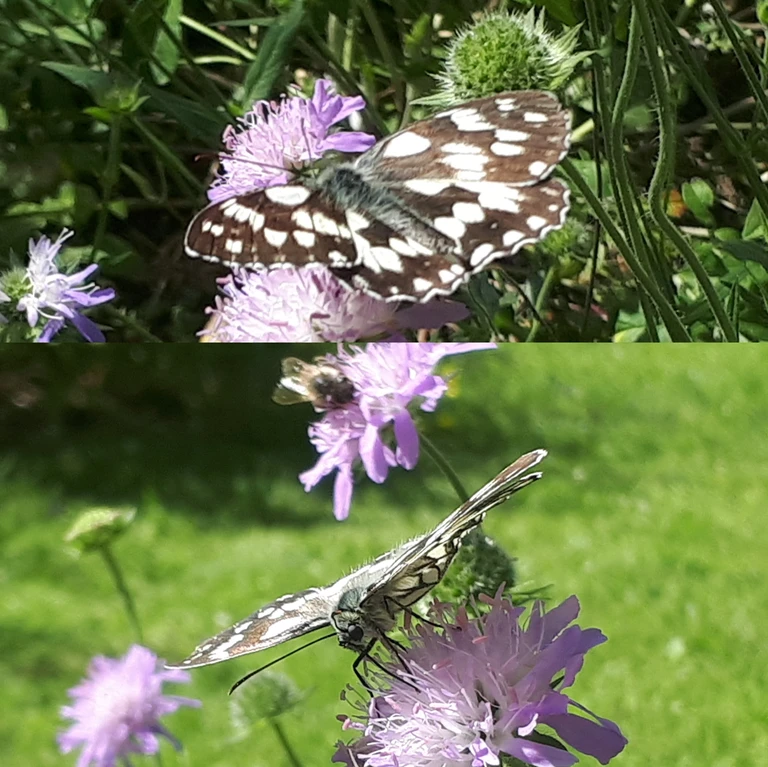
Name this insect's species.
Melanargia galathea
